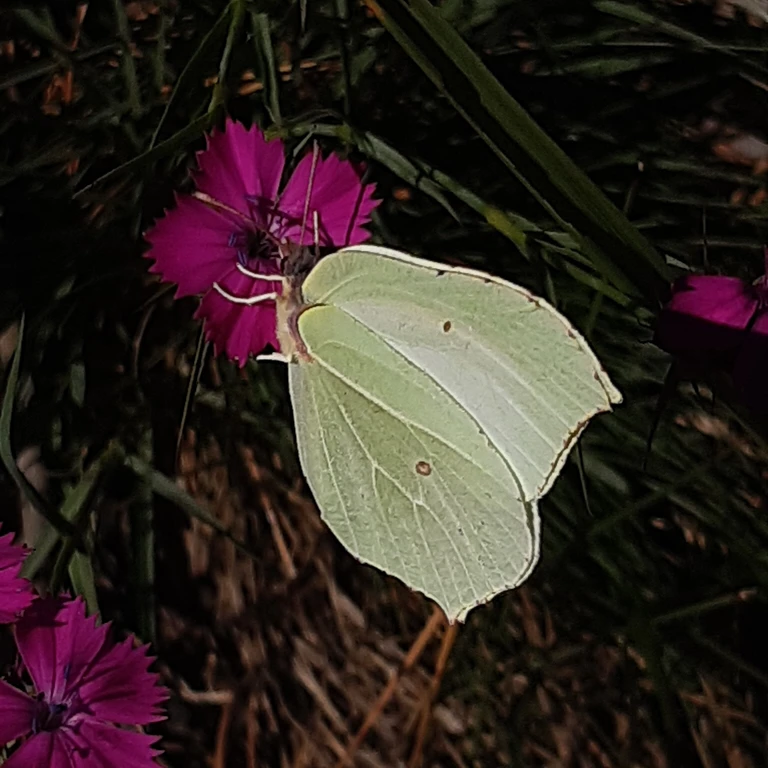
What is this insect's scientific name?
Gonepteryx rhamni
